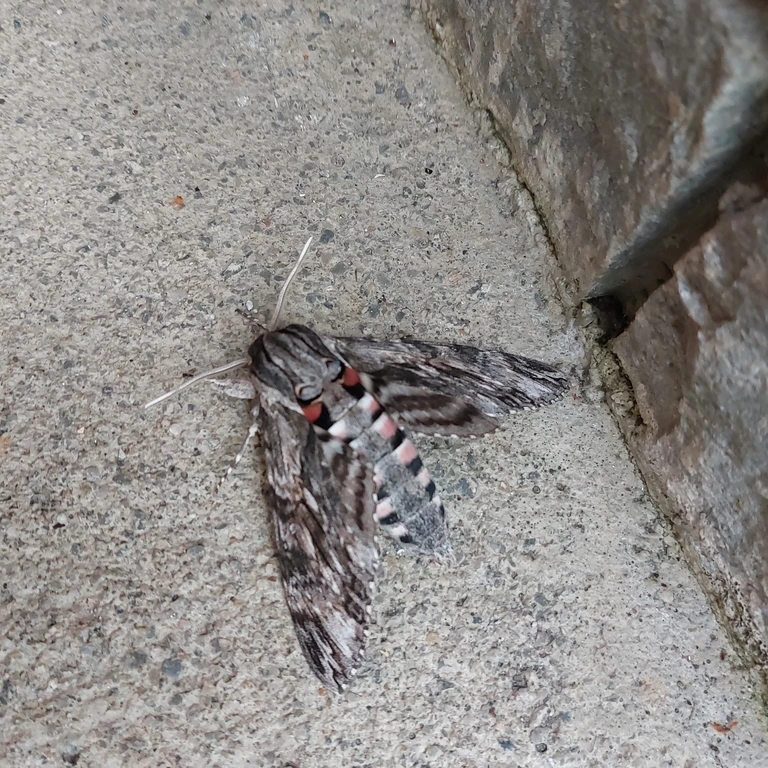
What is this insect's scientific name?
Agrius convolvuli
